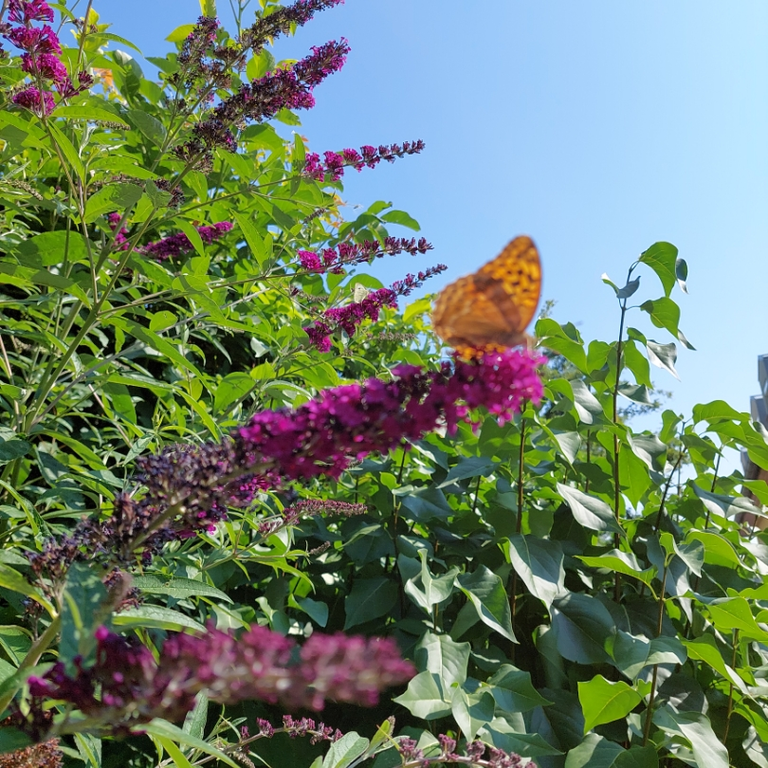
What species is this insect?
Argynnis paphia
